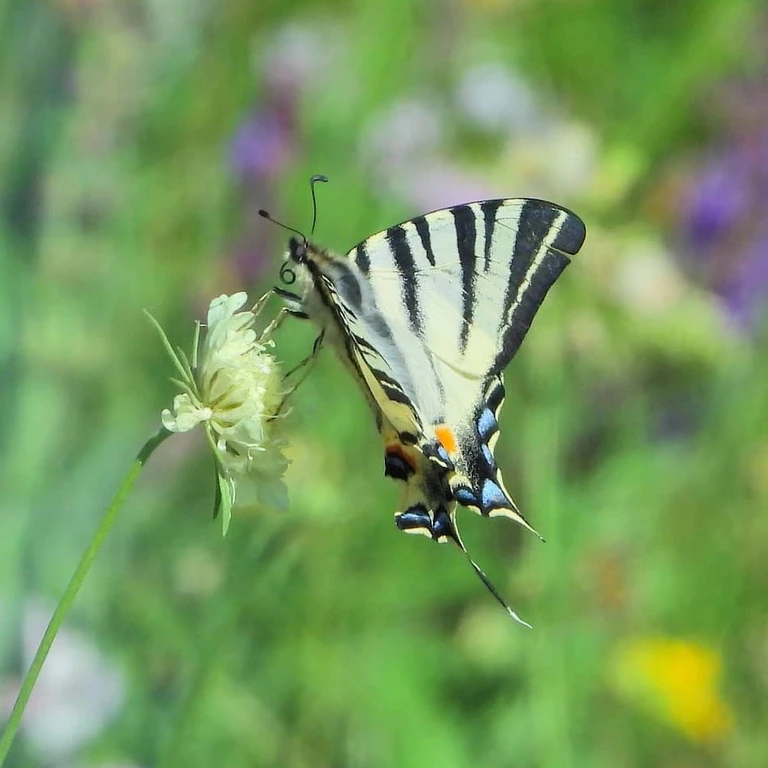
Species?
Iphiclides podalirius
